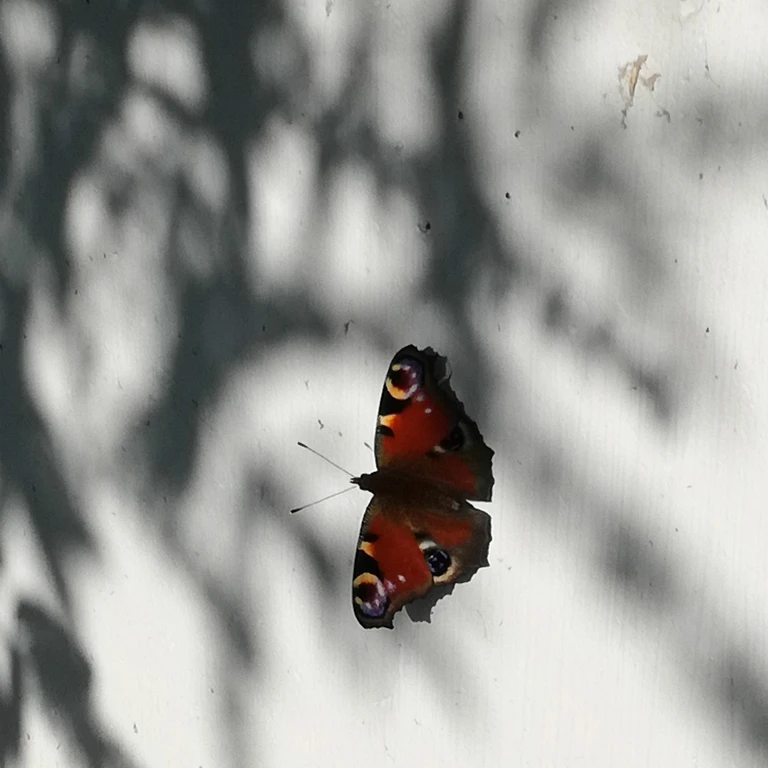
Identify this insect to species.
Aglais io
